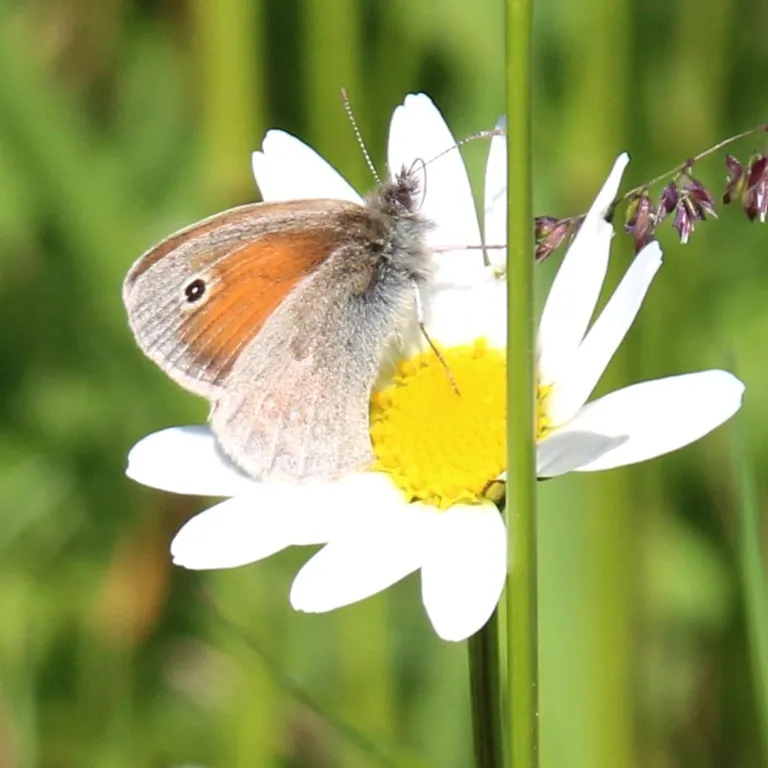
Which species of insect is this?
Coenonympha pamphilus
